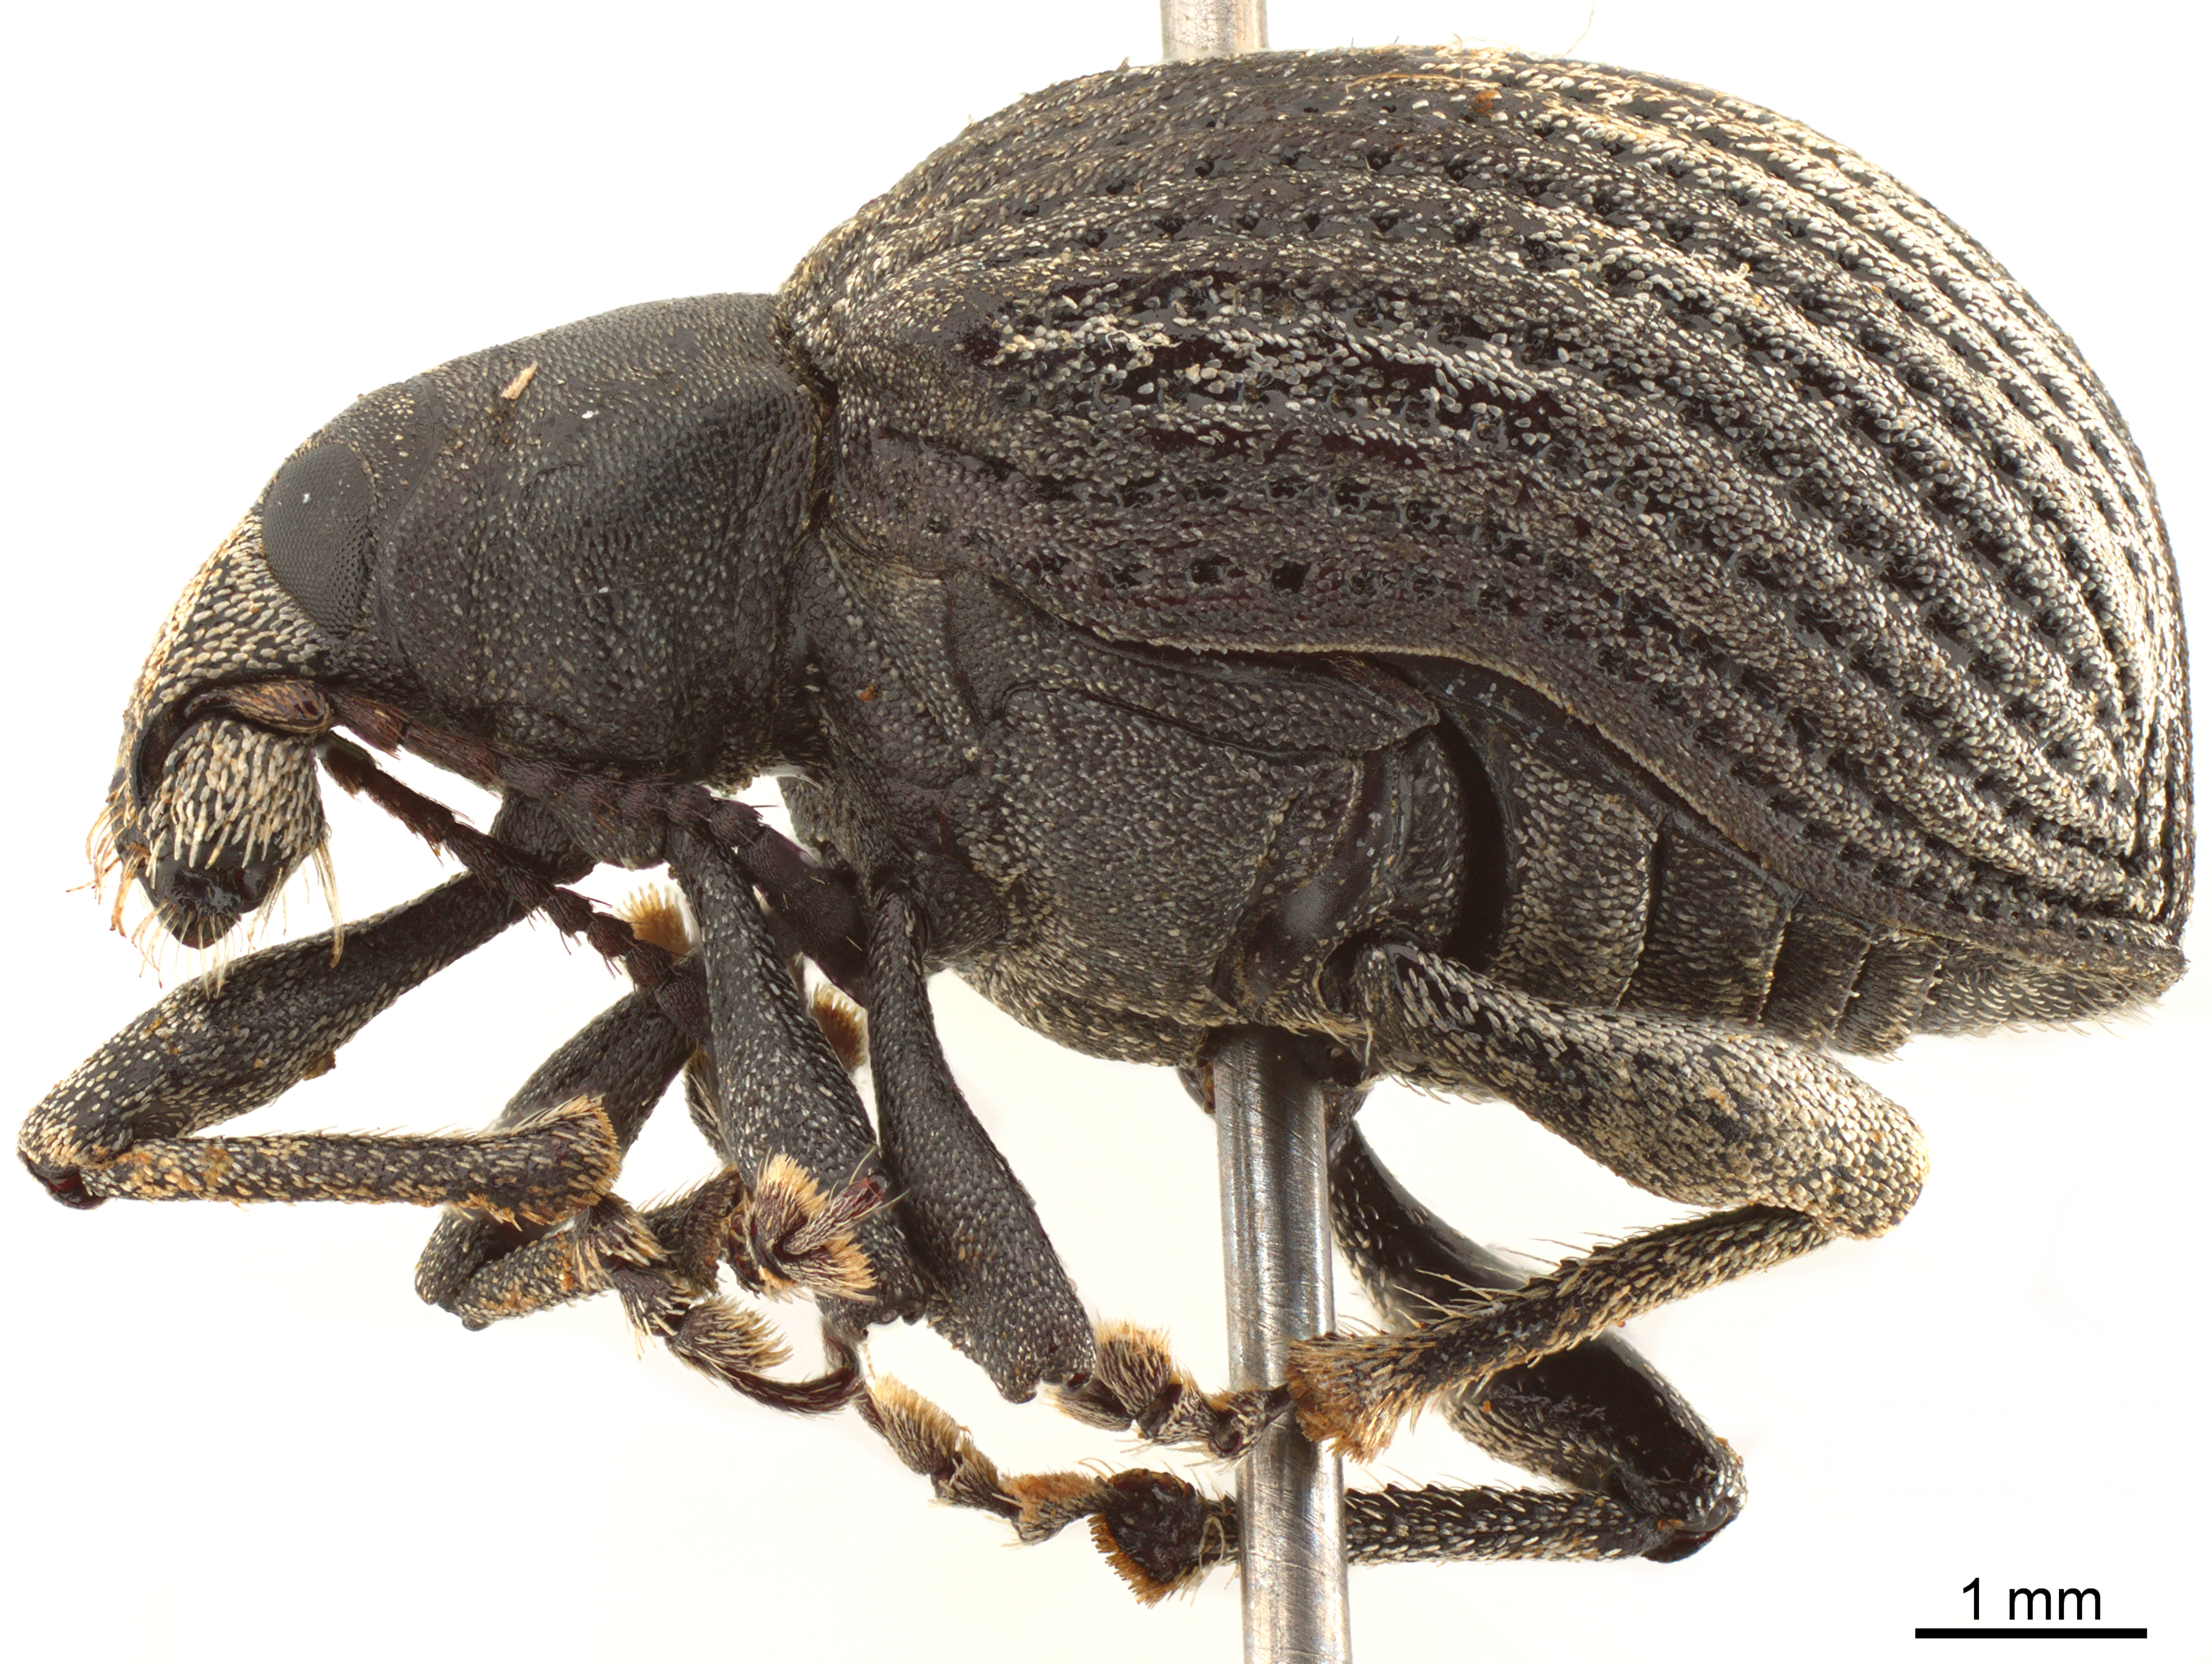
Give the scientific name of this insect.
Cydianerus argenteus
